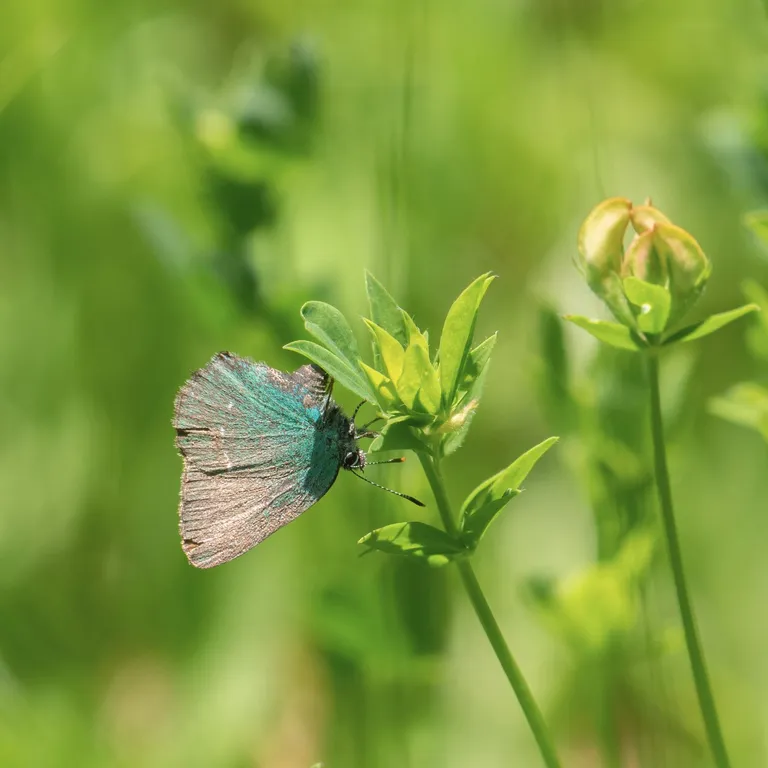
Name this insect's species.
Callophrys rubi
